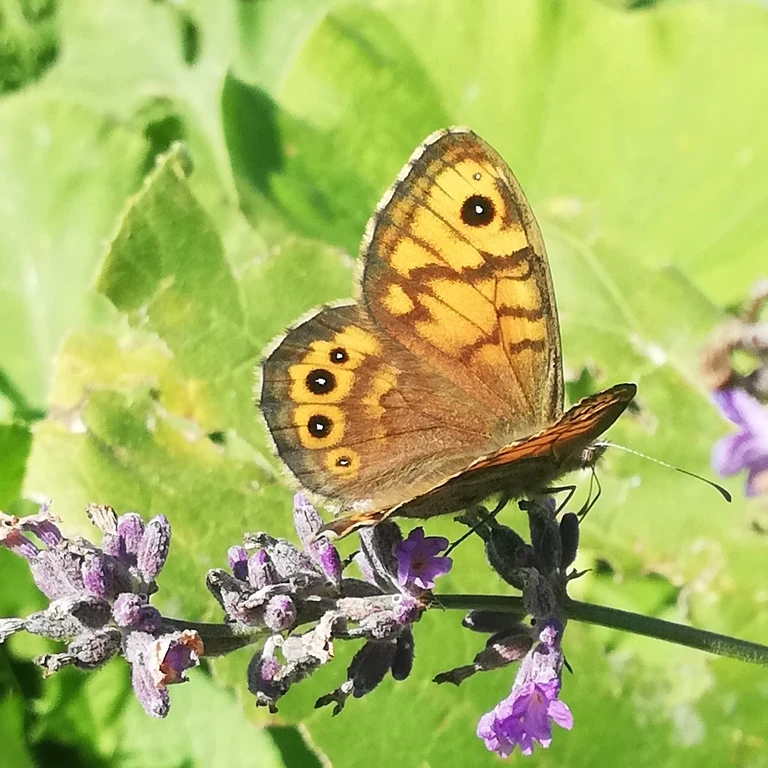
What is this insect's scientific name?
Lasiommata megera (also Pararge megera)
